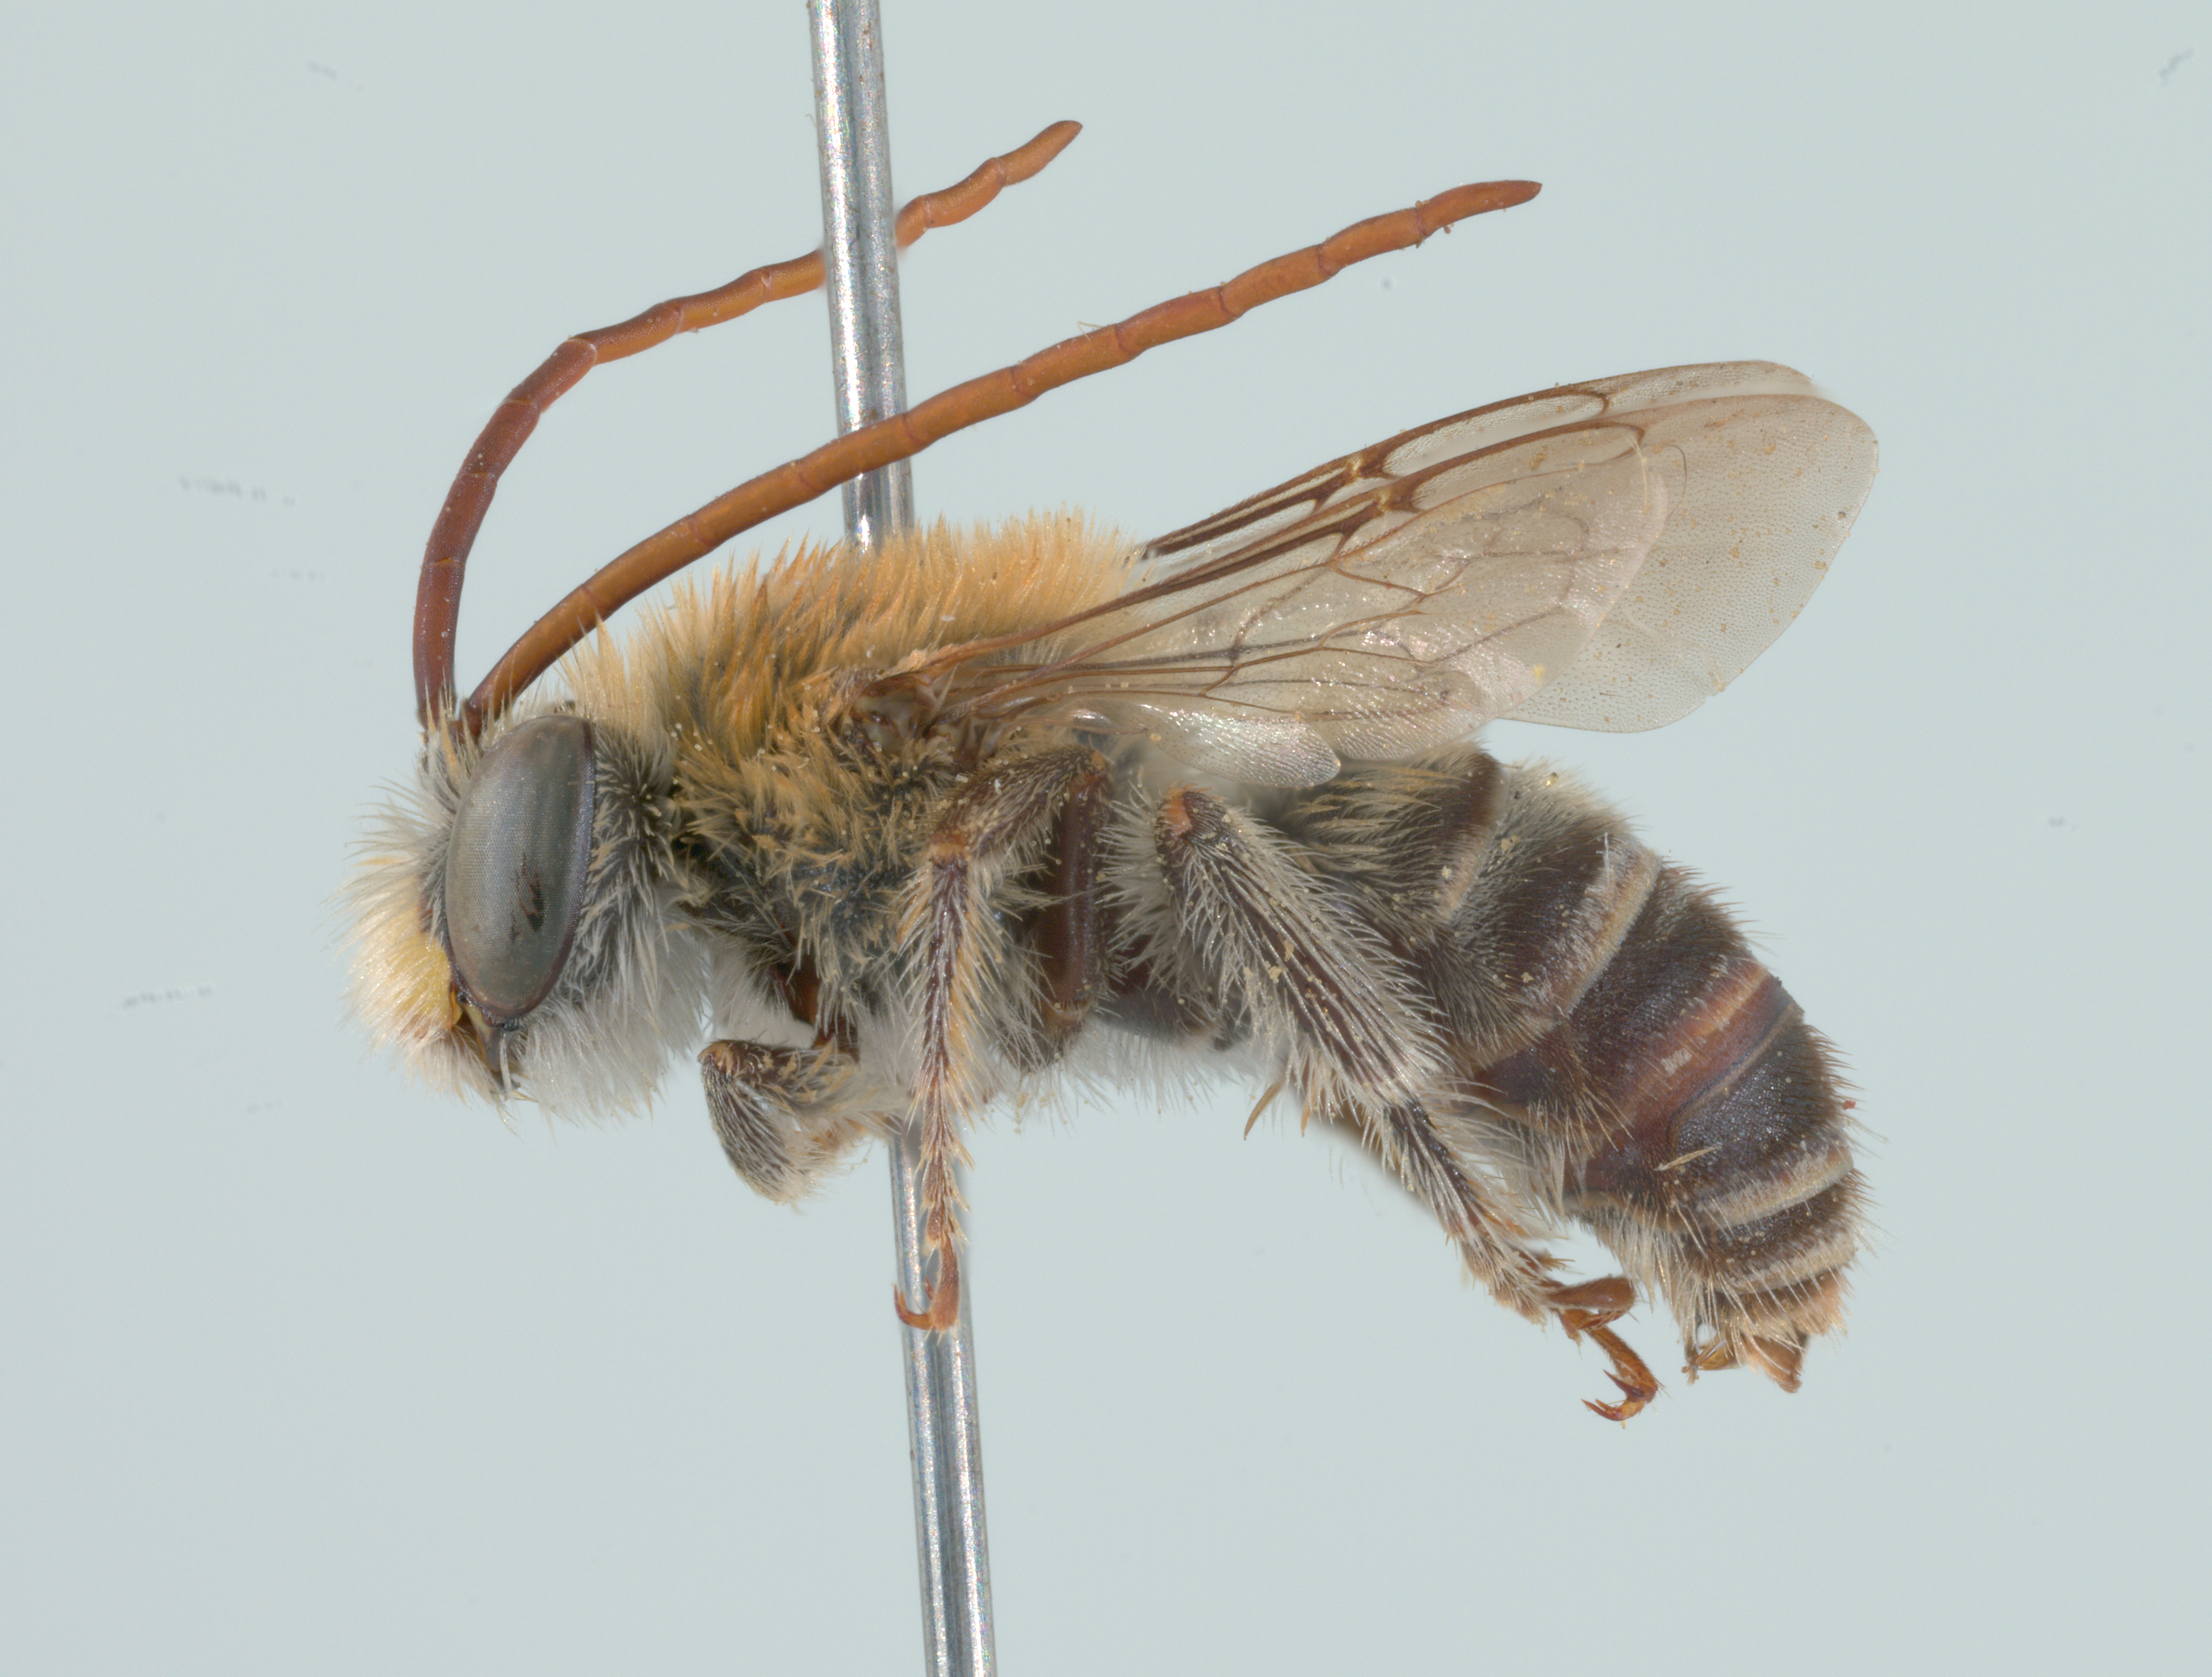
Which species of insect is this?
Xenoglossa perconcinna
